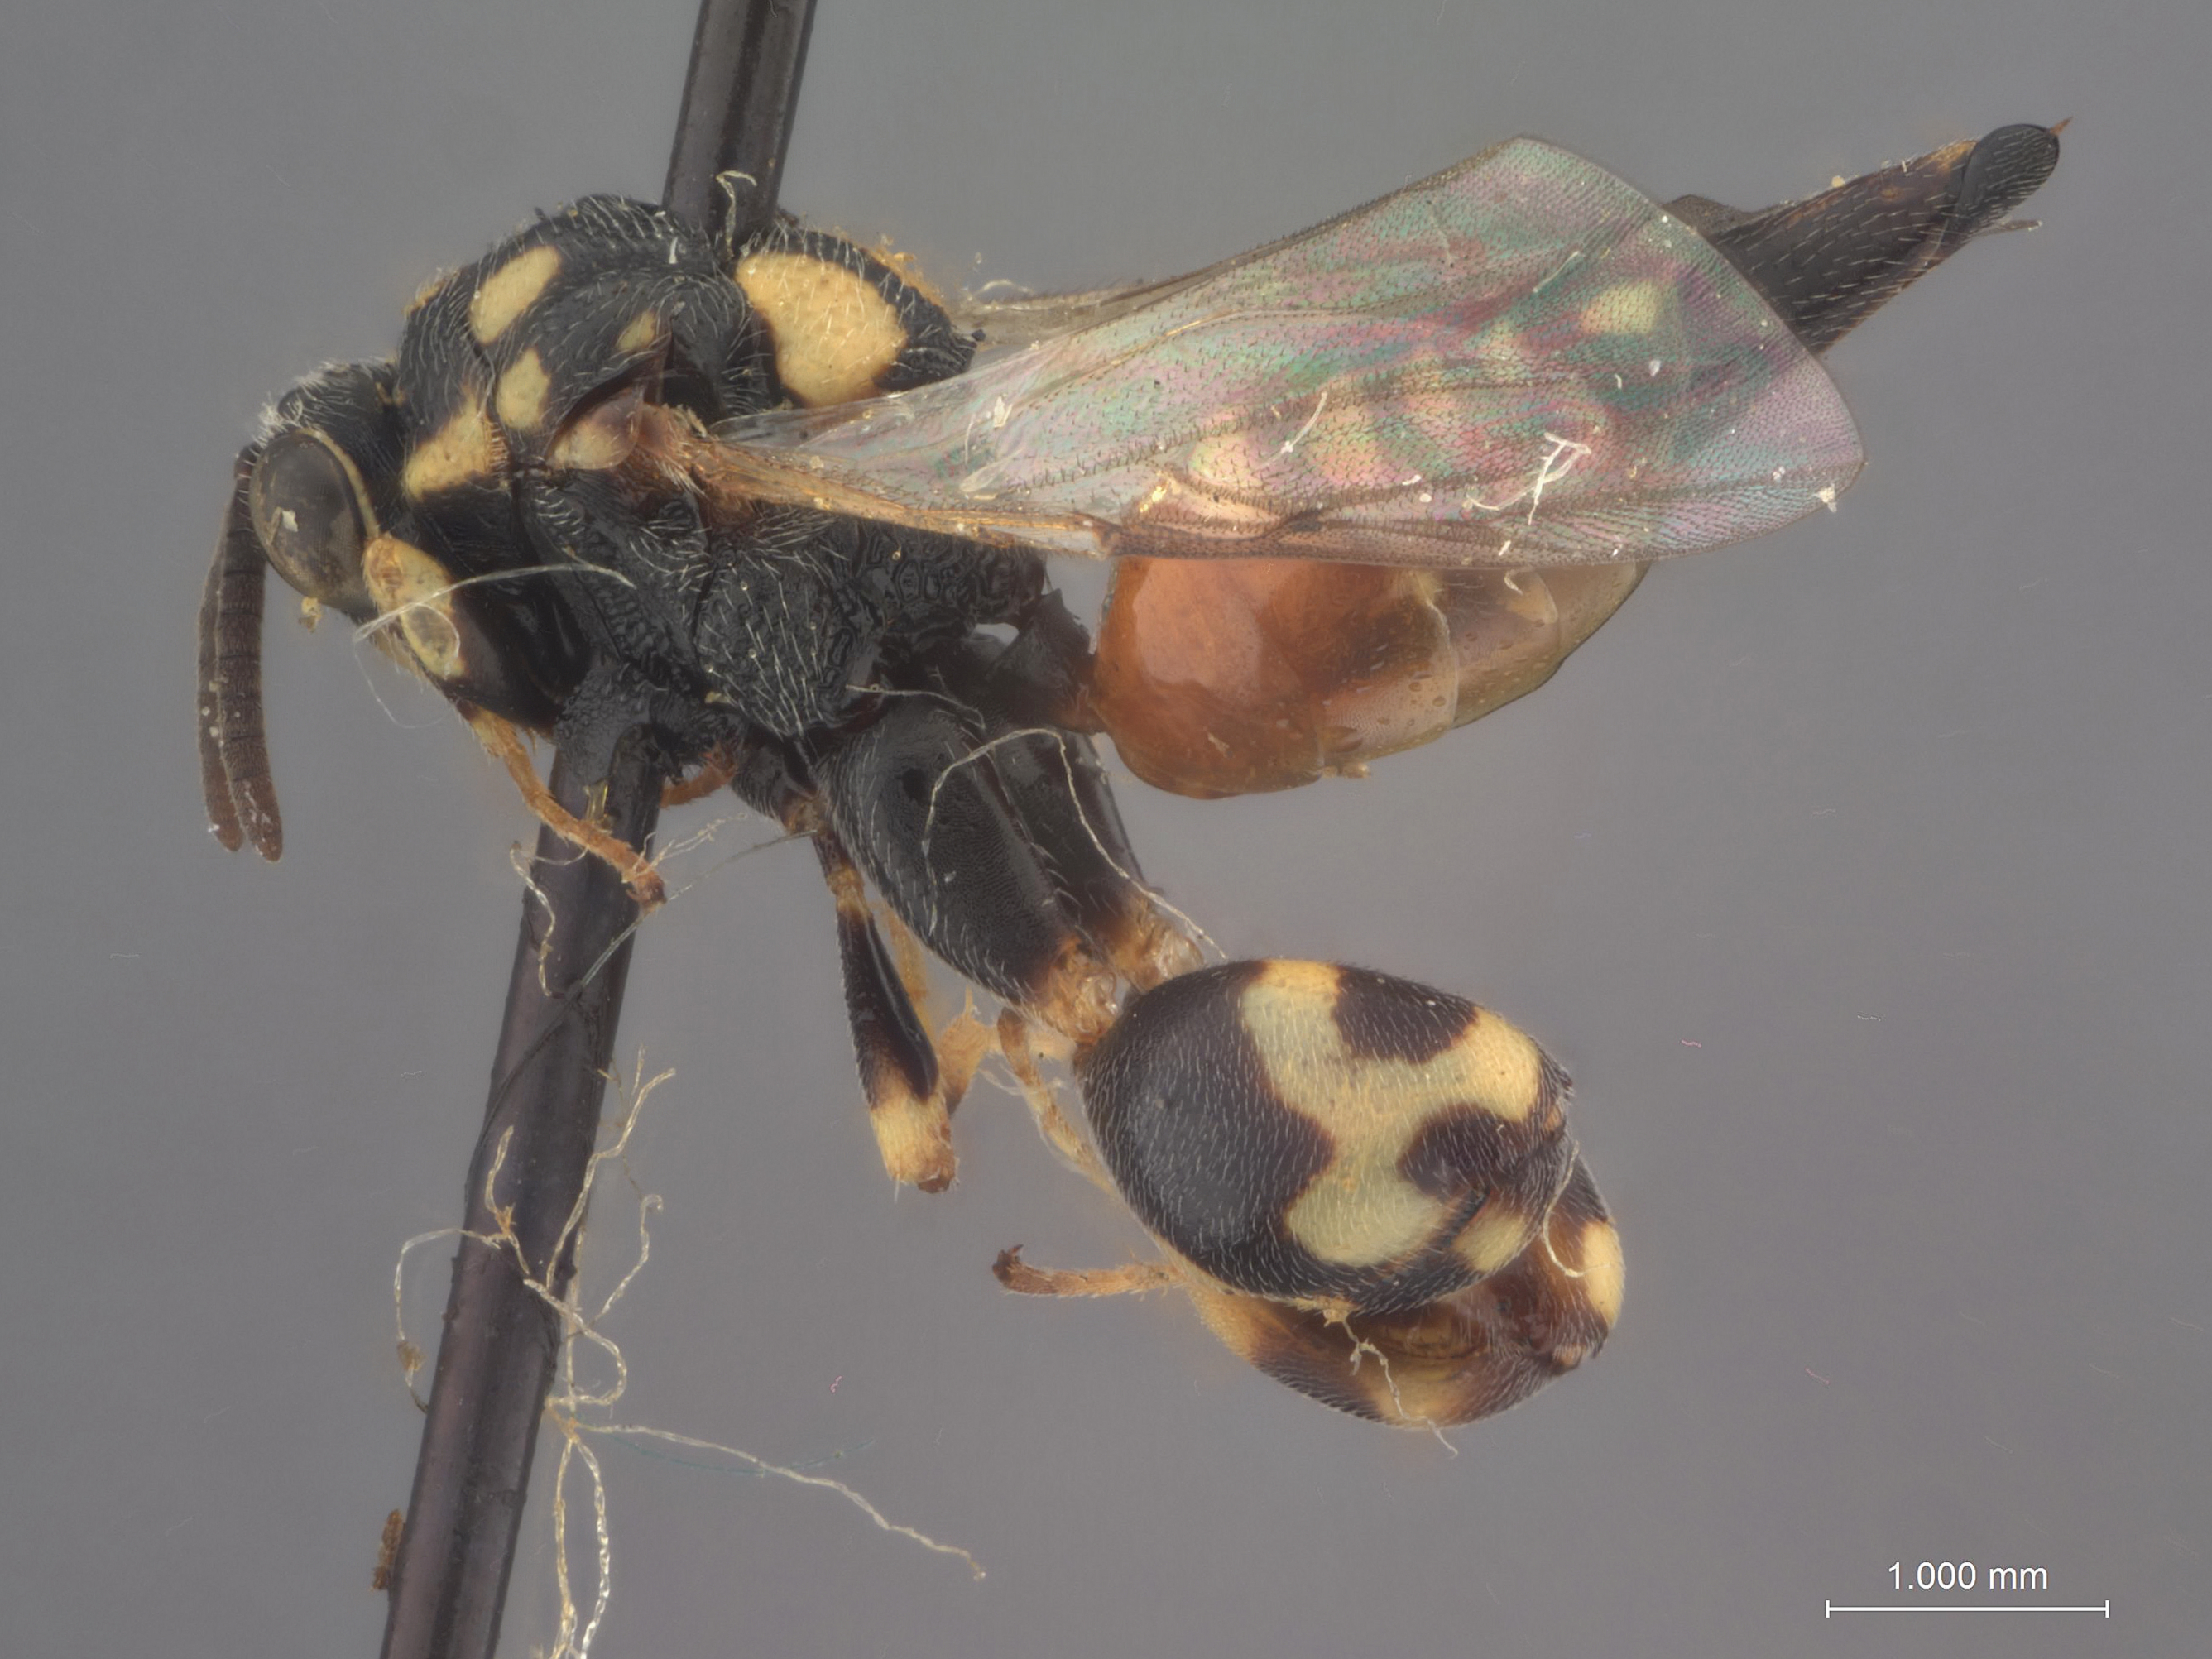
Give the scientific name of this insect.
Spilochalcis dema
